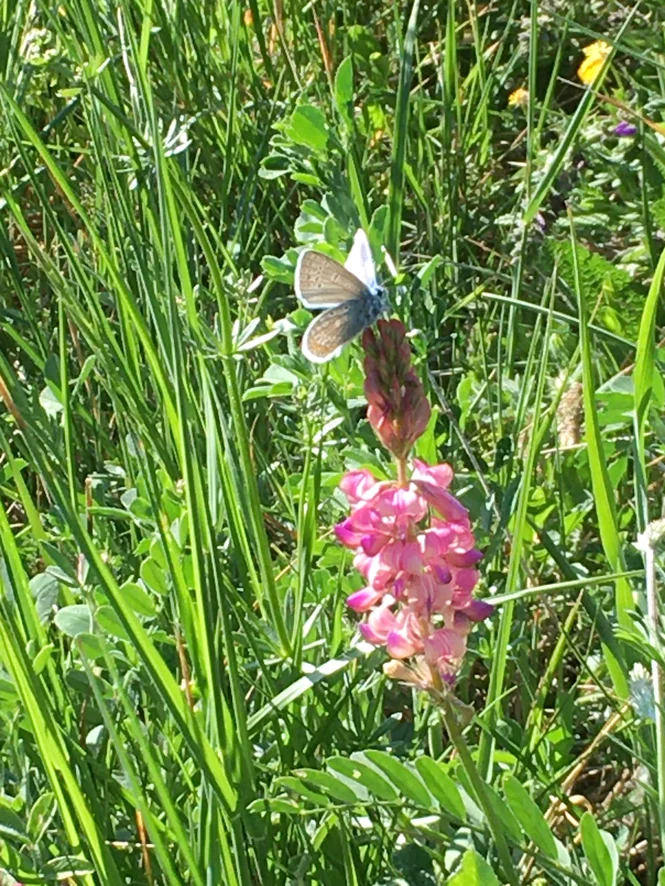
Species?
Polyommatus icarus
